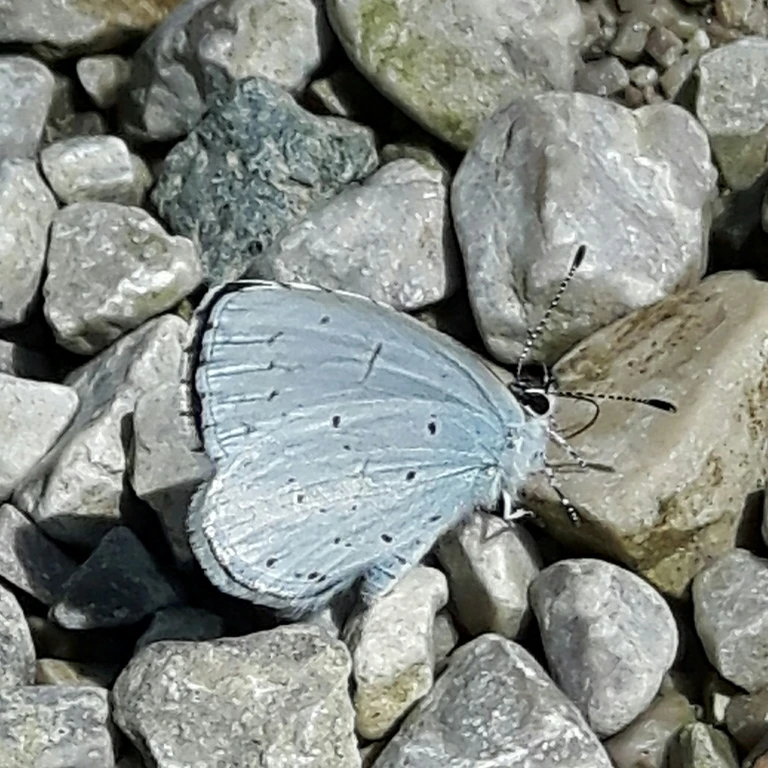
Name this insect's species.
Celastrina argiolus
